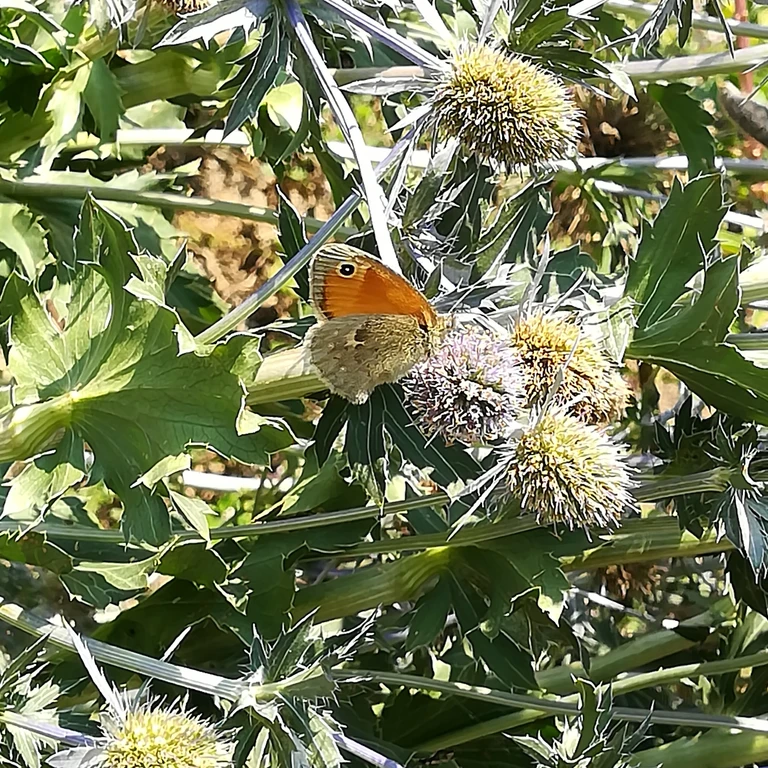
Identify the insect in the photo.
Coenonympha pamphilus
